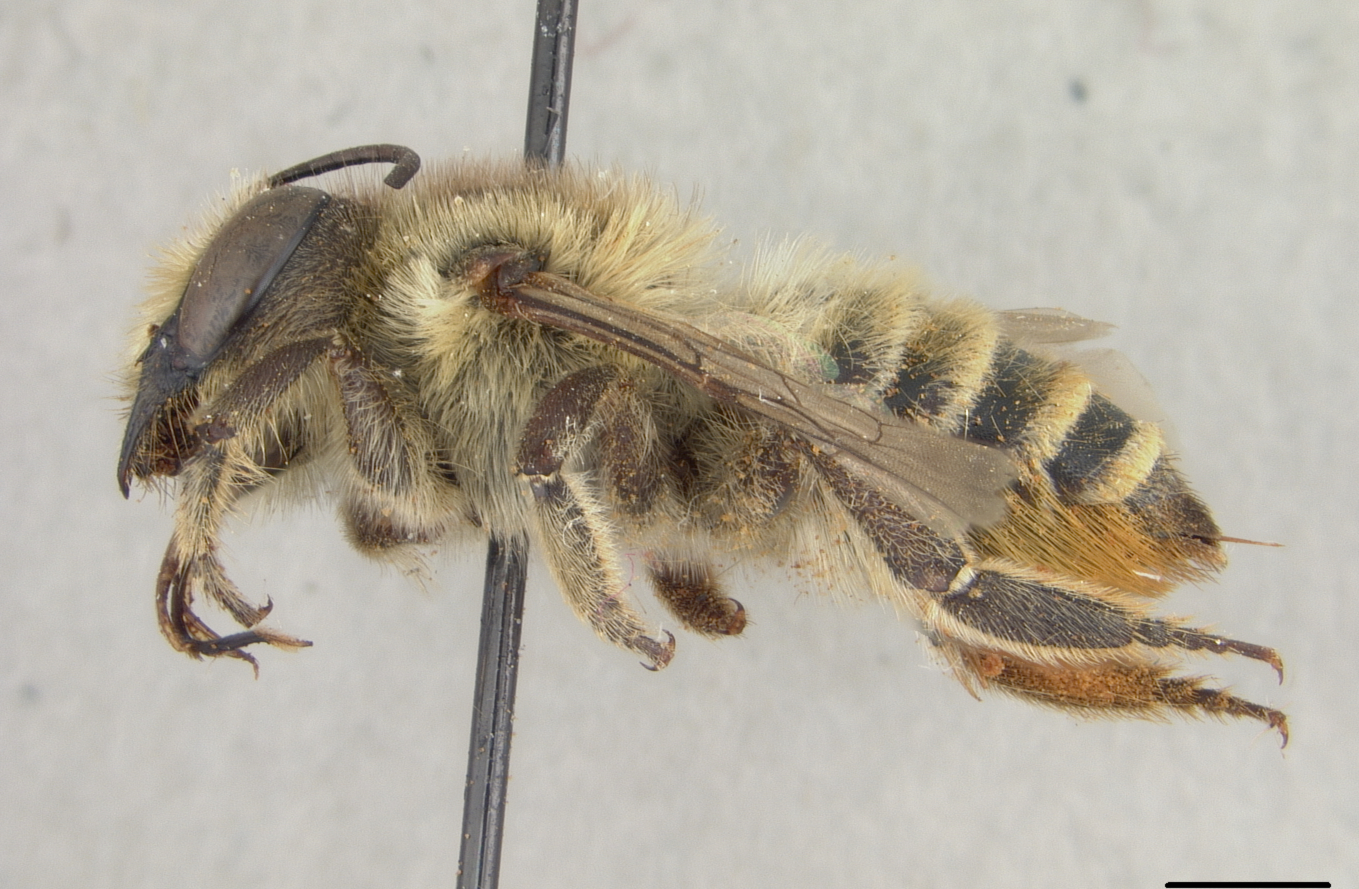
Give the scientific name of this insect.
Megachile kashgarensis
